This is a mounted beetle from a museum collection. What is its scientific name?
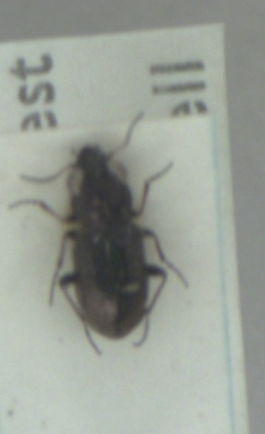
Notiophilus biguttatus
